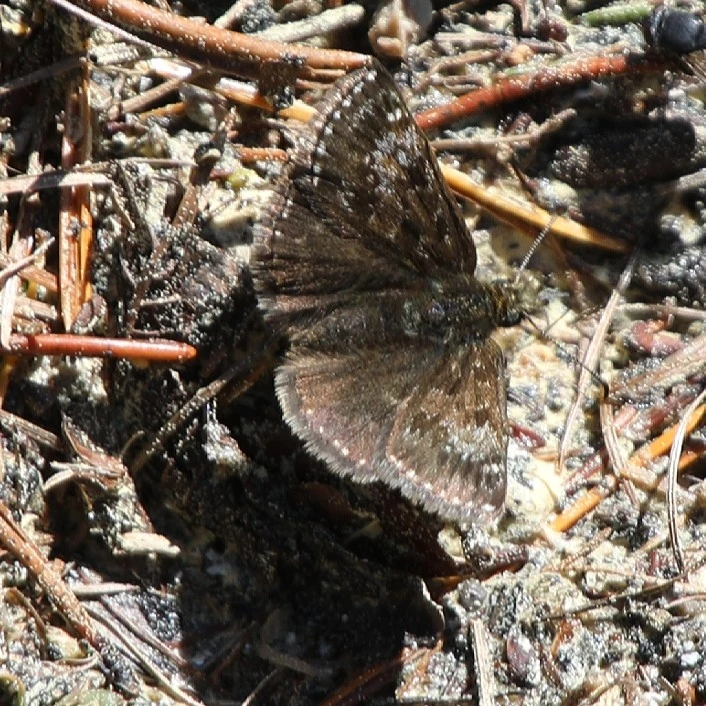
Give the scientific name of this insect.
Erynnis tages
